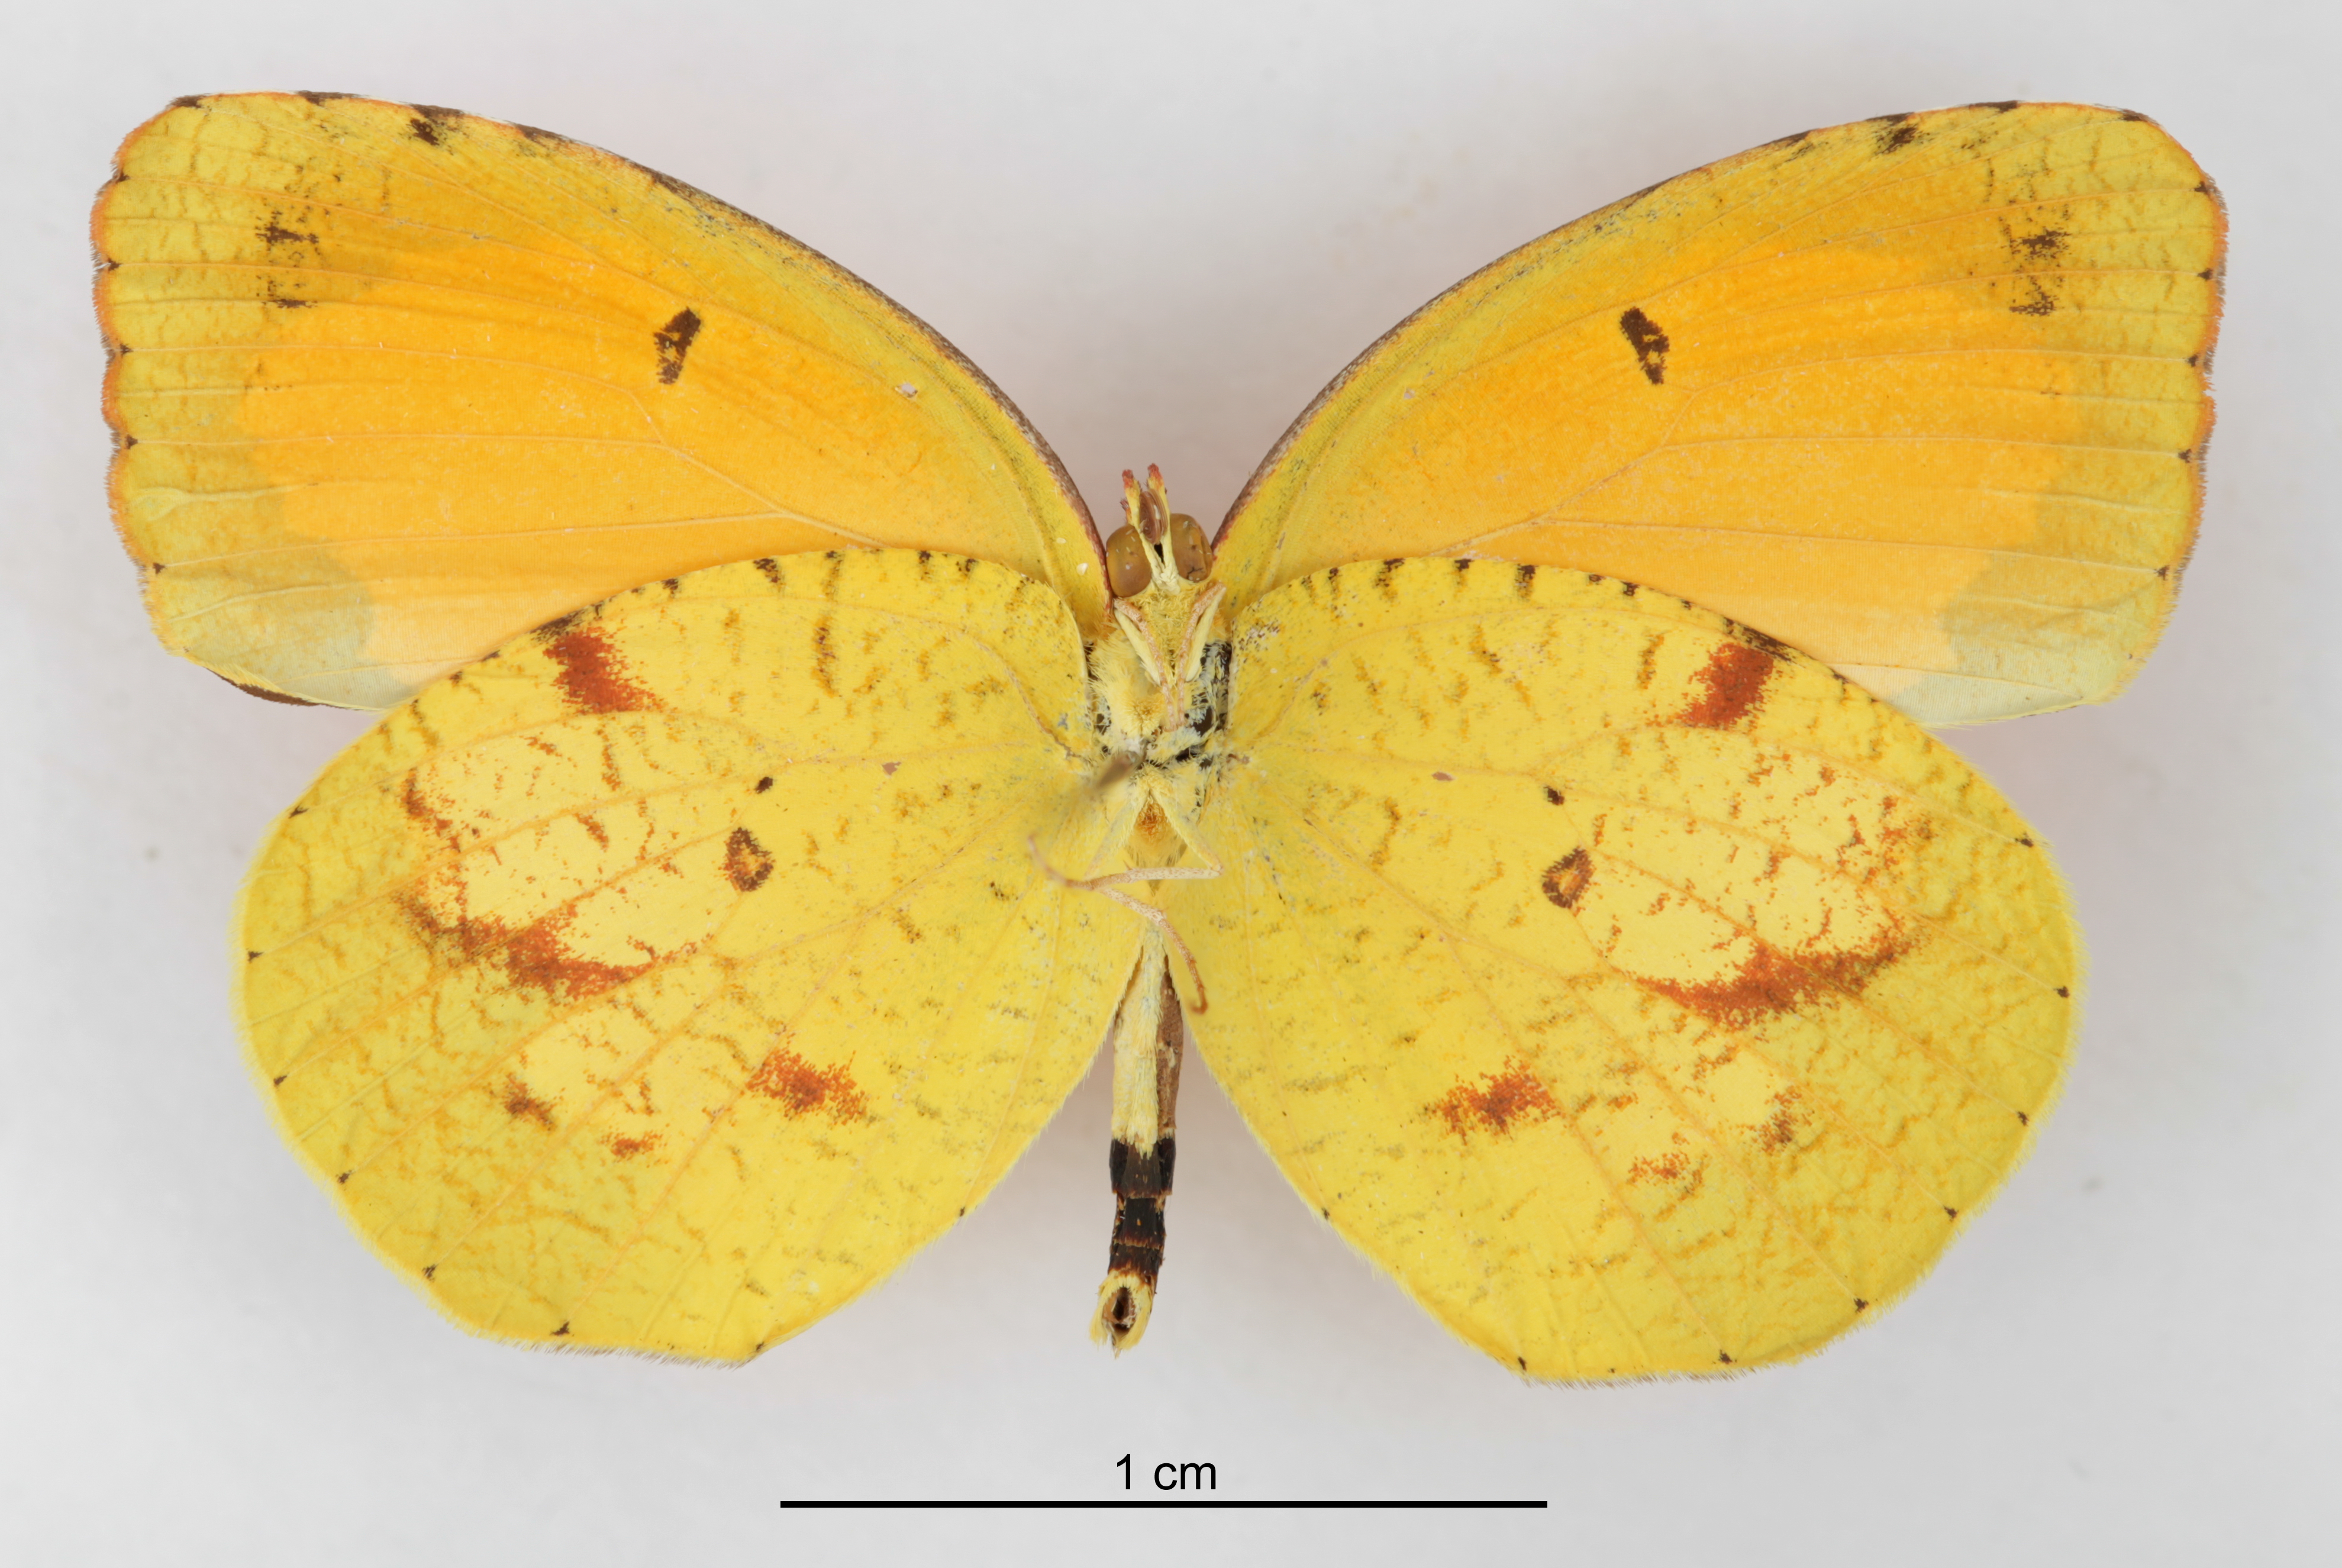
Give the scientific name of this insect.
Eurema nicippe
